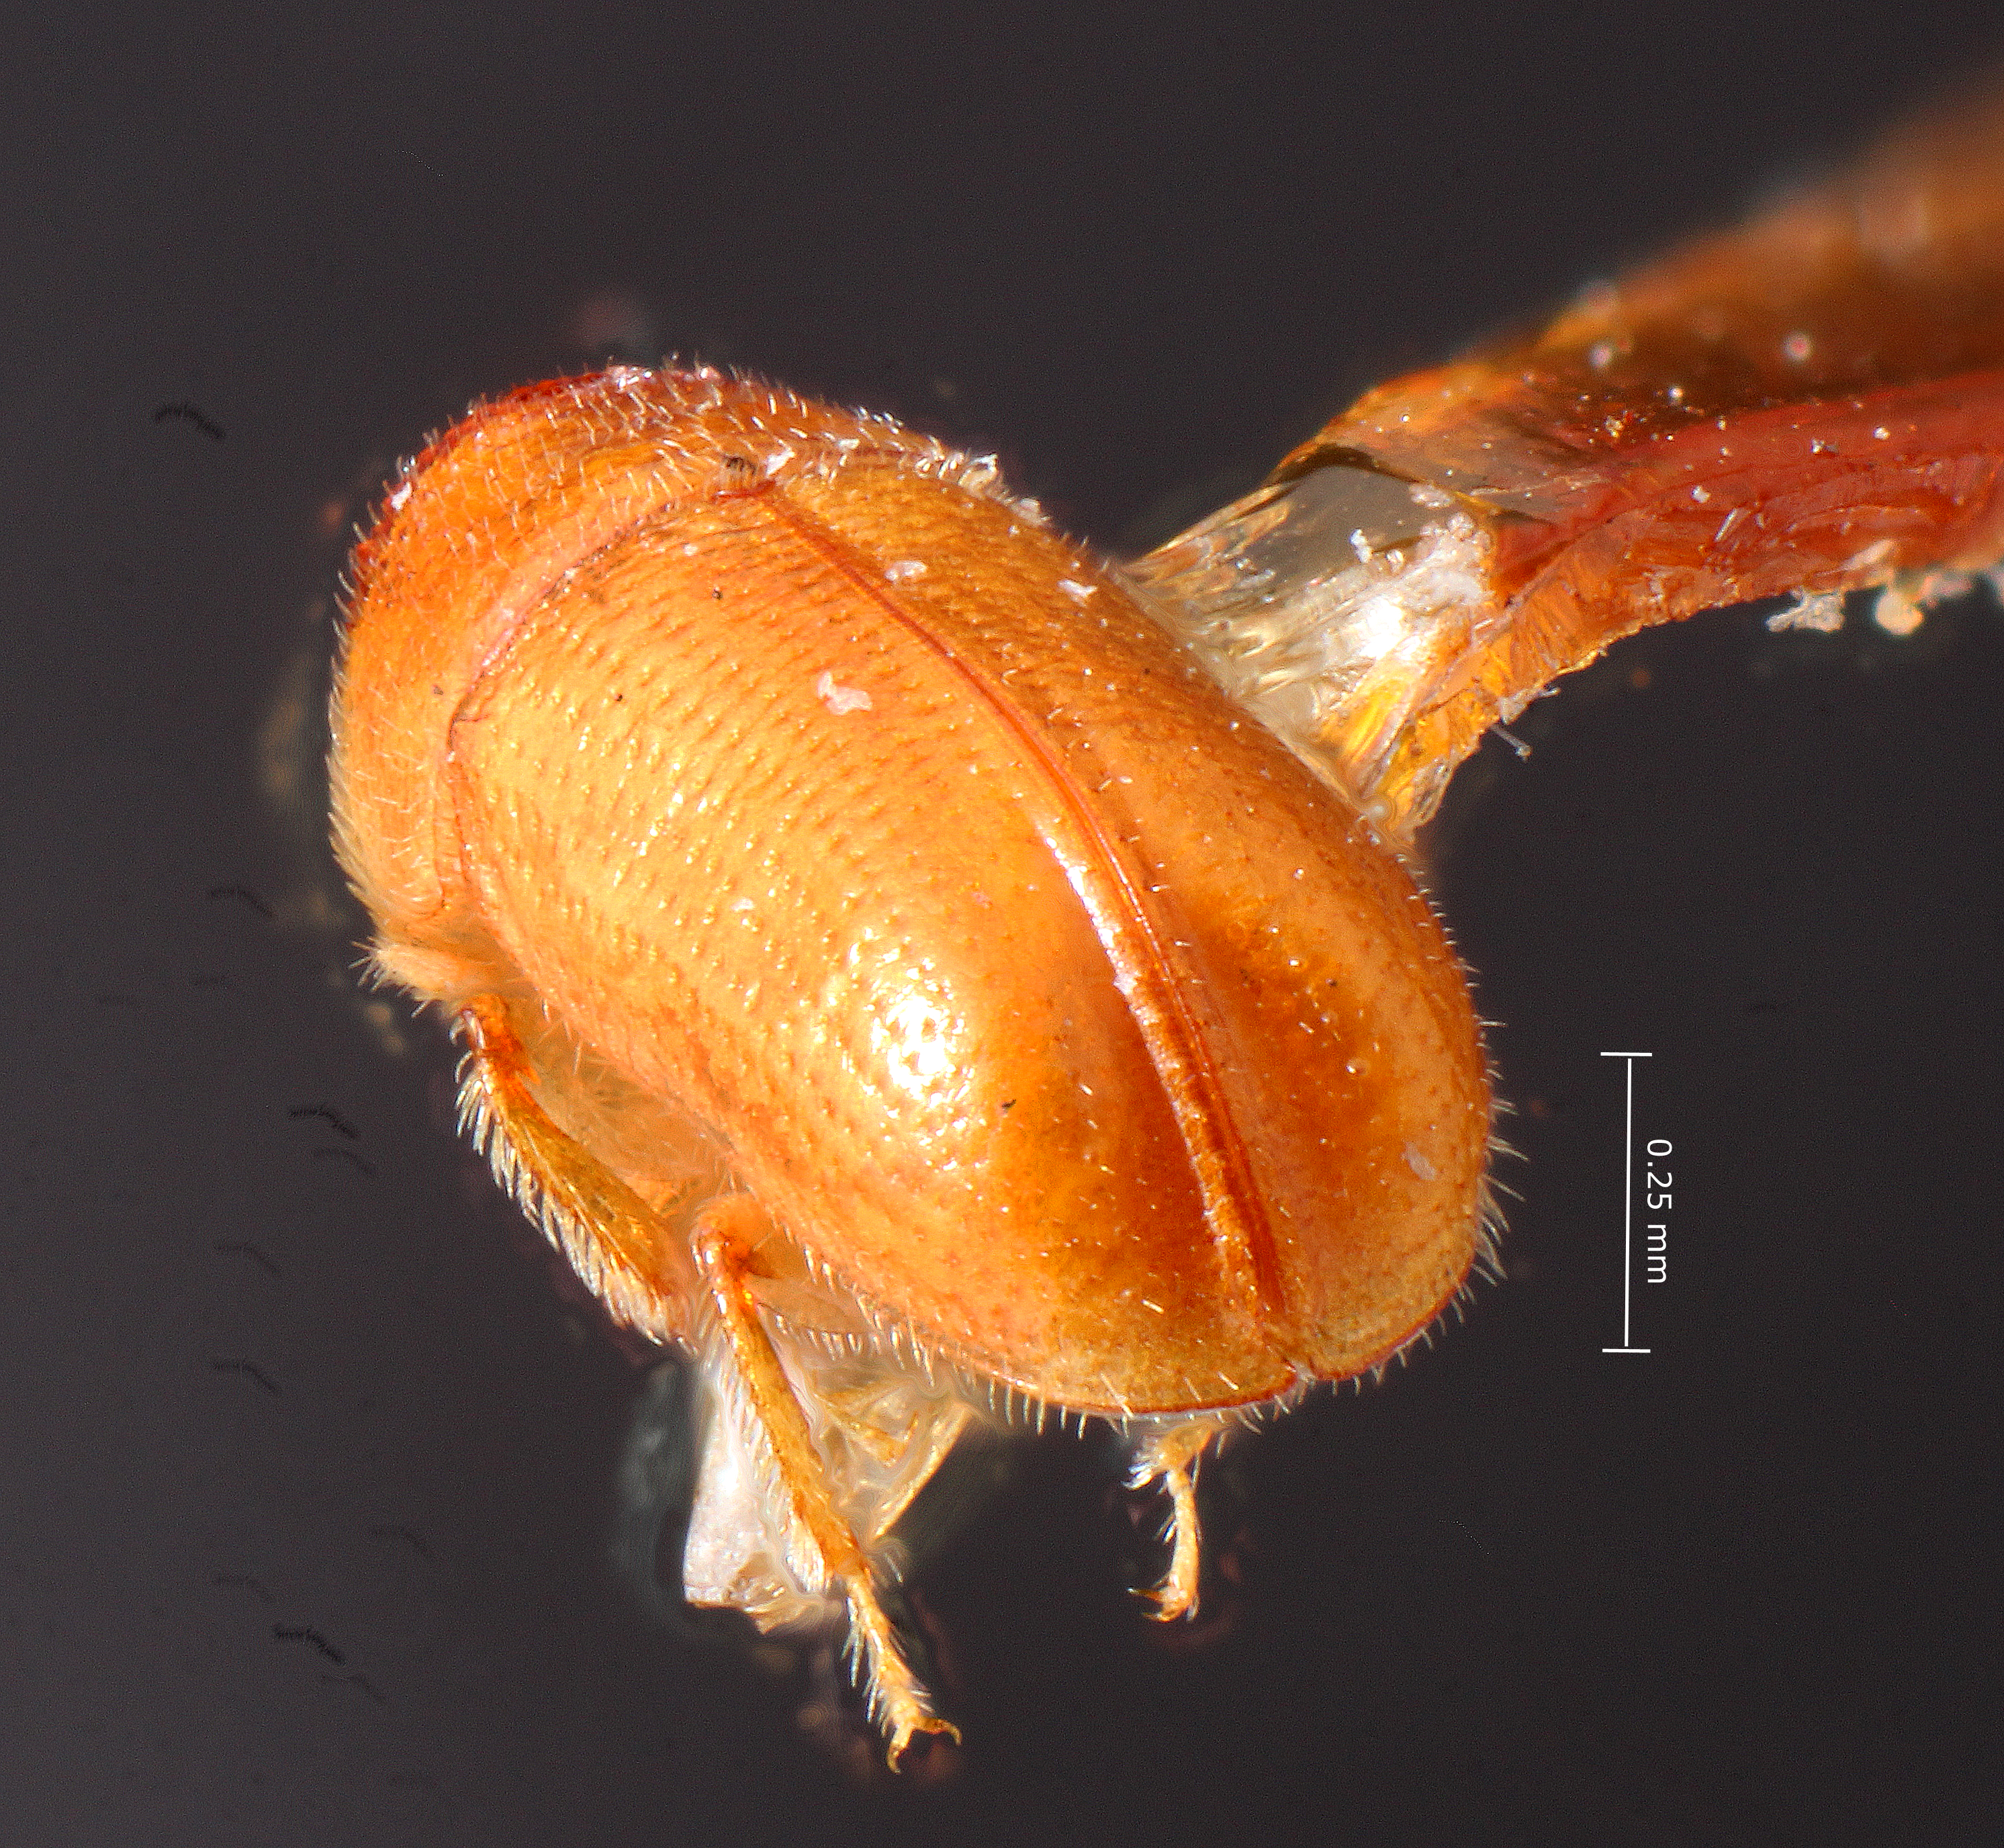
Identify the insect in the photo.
Pityophthorus novellus
